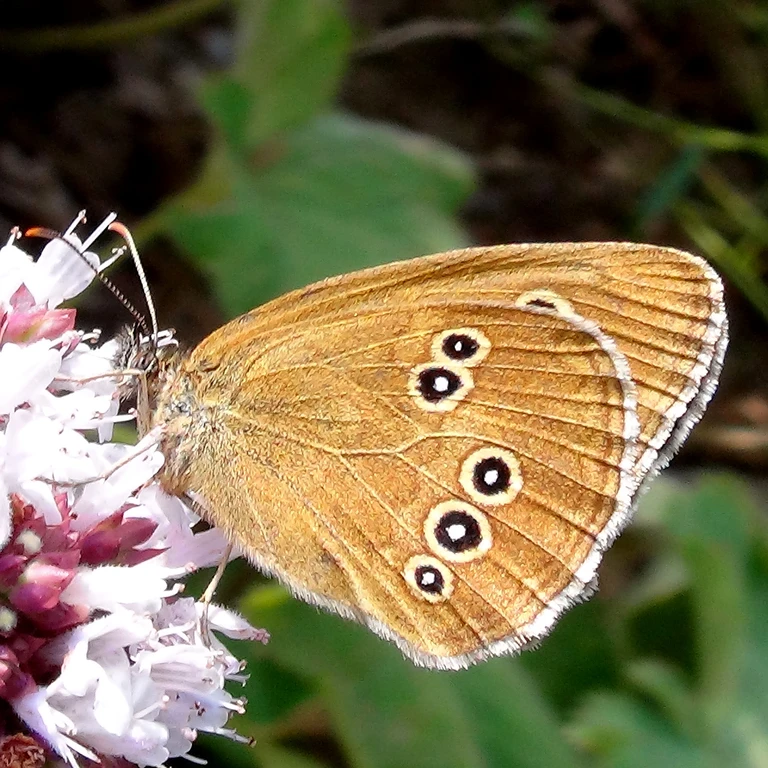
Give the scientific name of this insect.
Aphantopus hyperantus
